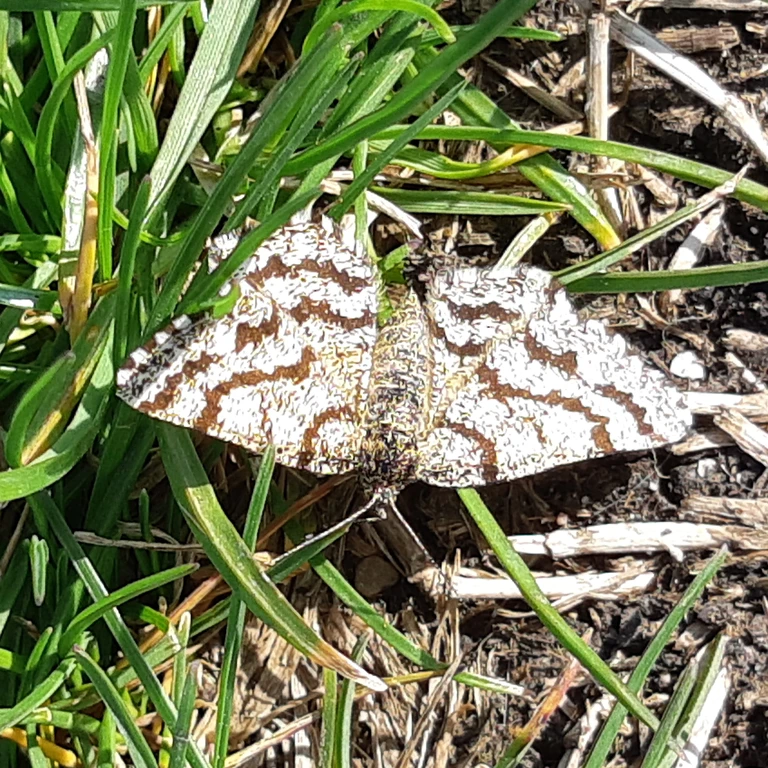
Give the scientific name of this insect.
Ematurga atomaria
